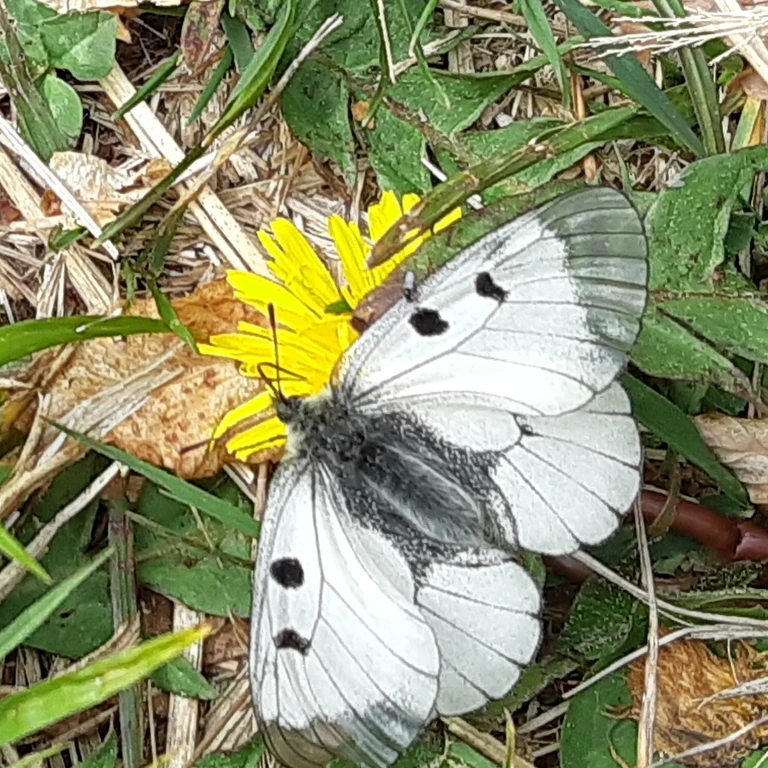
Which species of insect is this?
Parnassius mnemosyne
